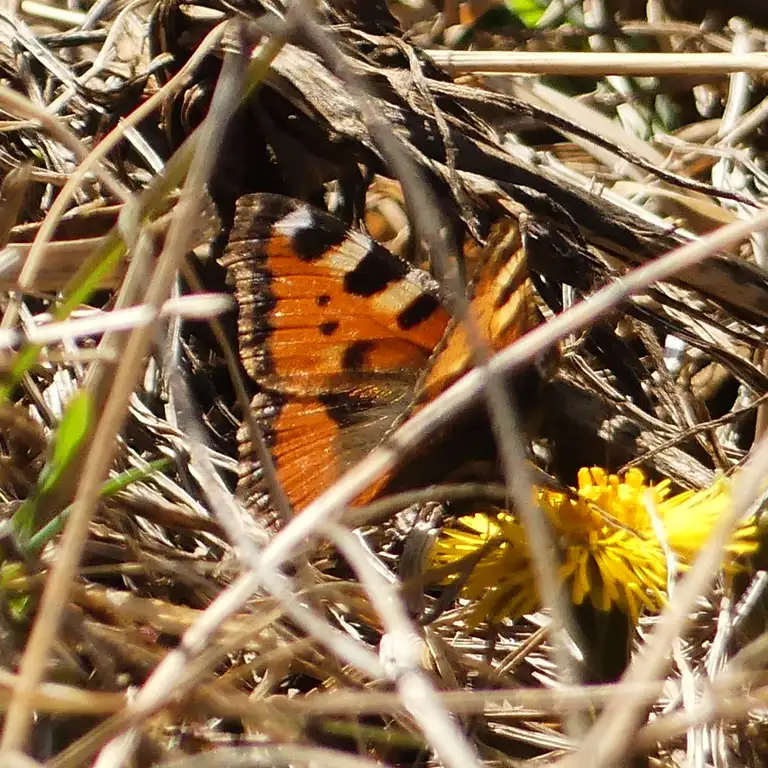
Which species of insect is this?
Aglais urticae
